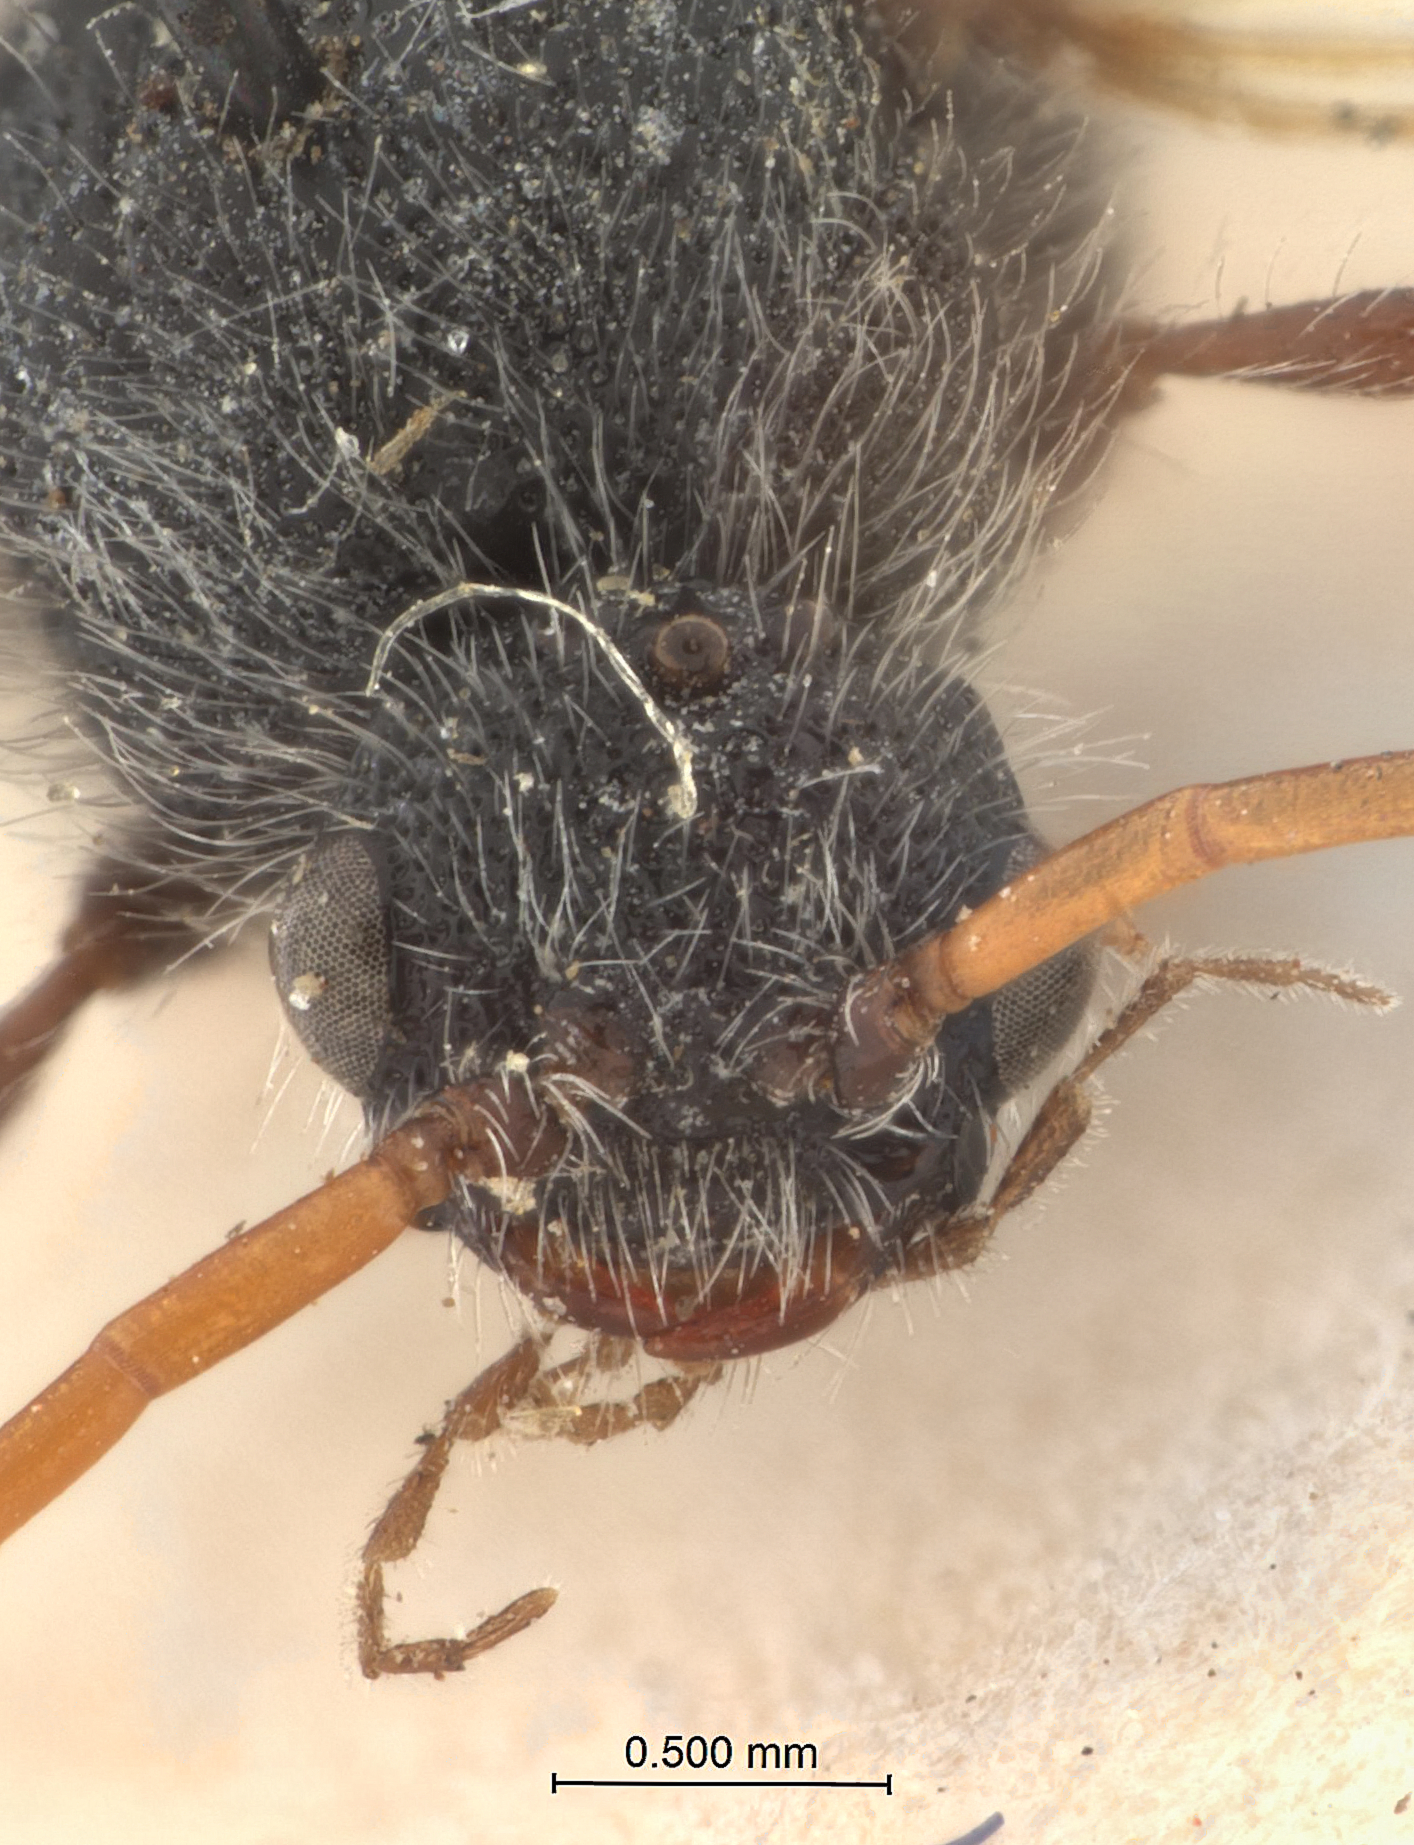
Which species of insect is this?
Apterogyna alfierii
